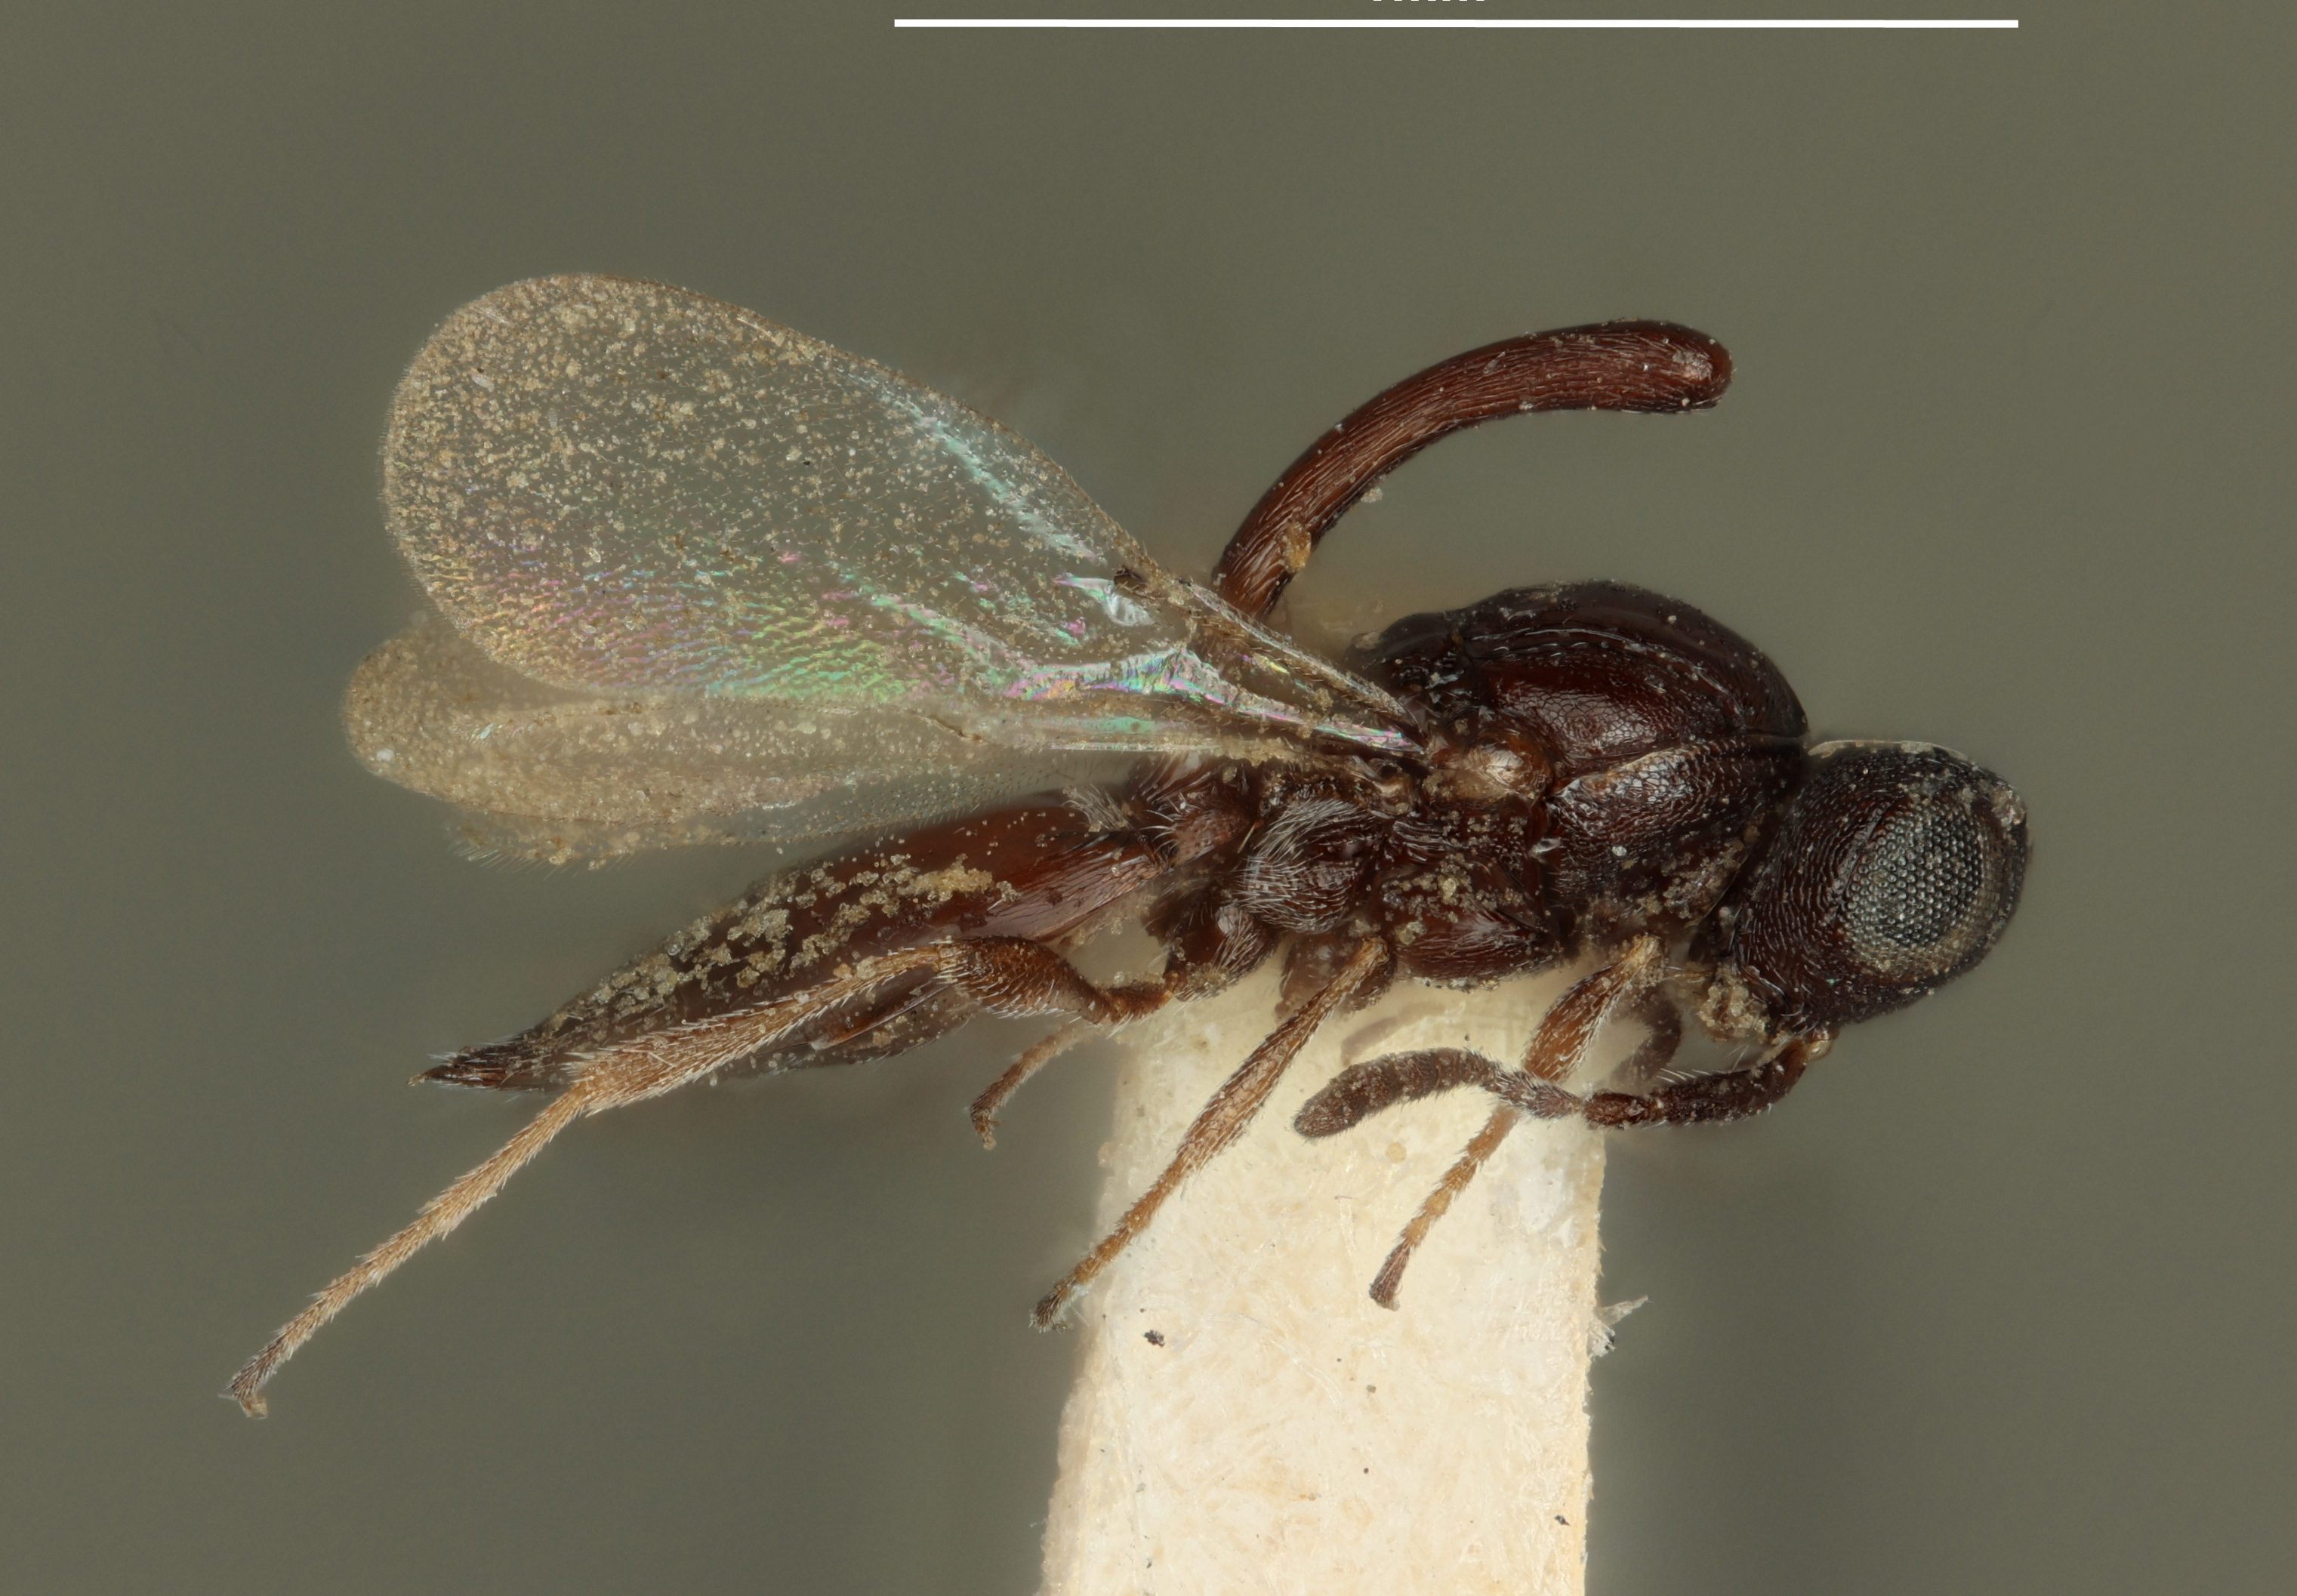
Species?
Inostemma californica
